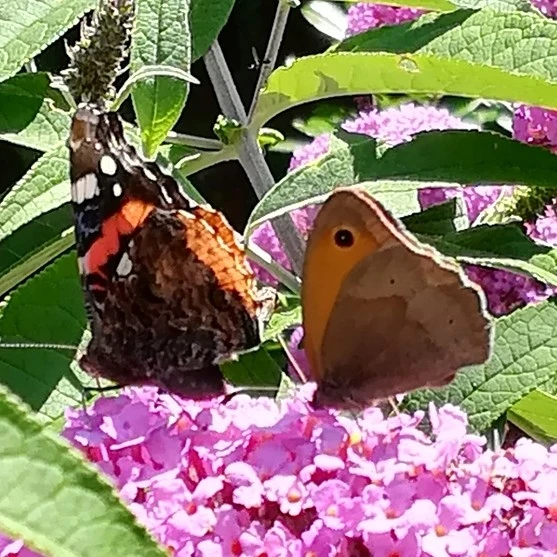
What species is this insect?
Vanessa atalanta
